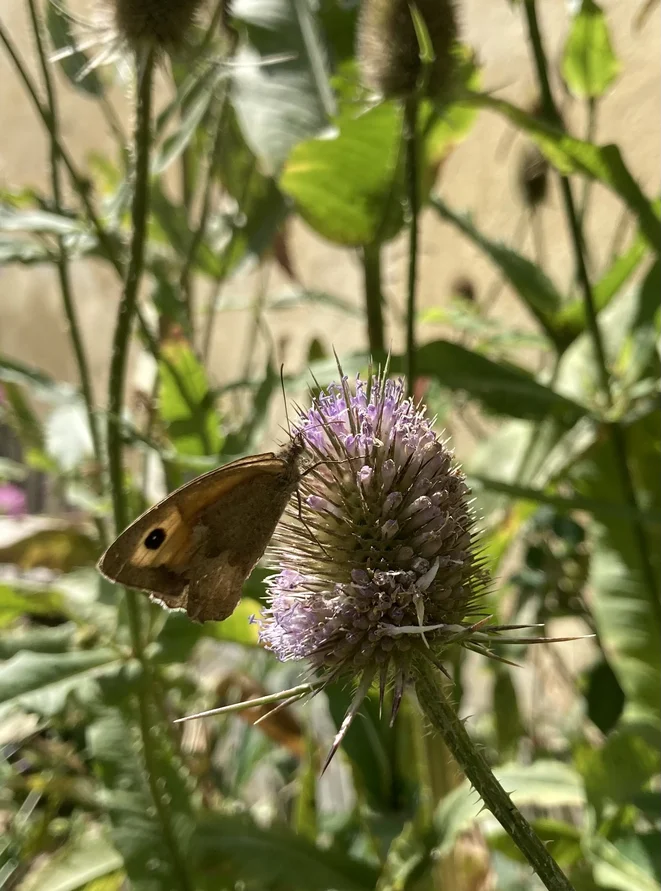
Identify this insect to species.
Maniola jurtina
